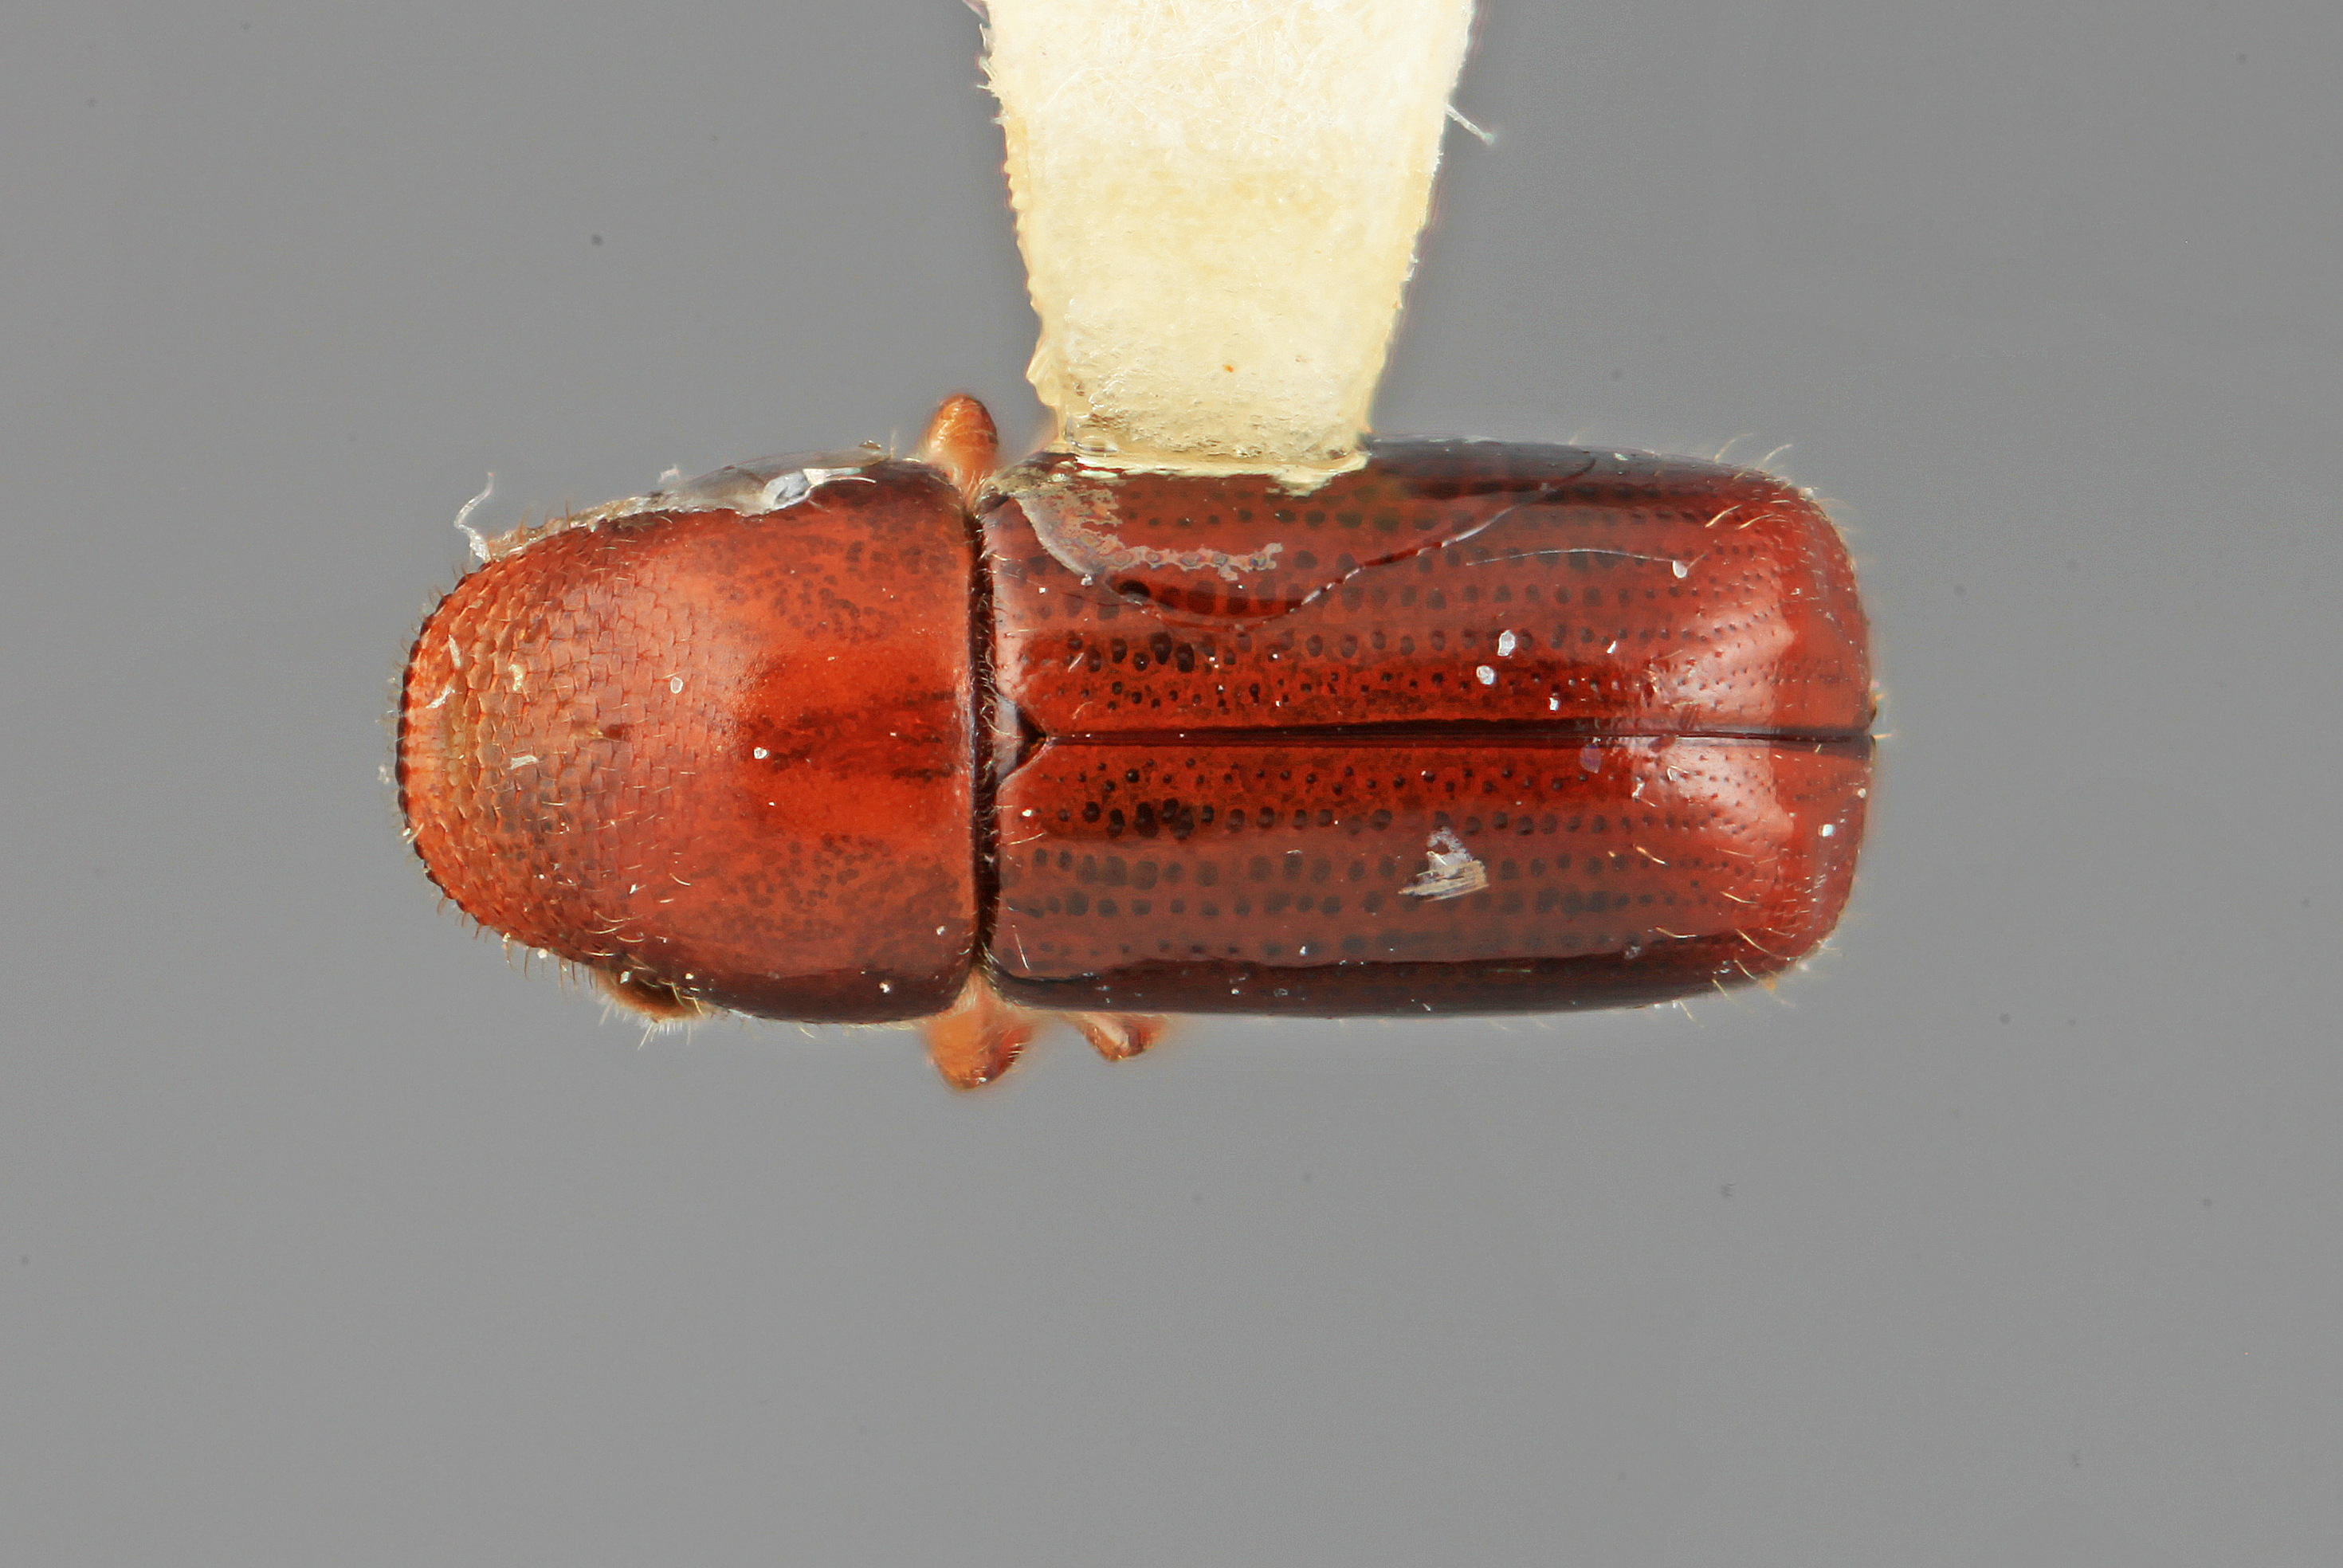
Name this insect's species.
Gnathotrupes moraviae
